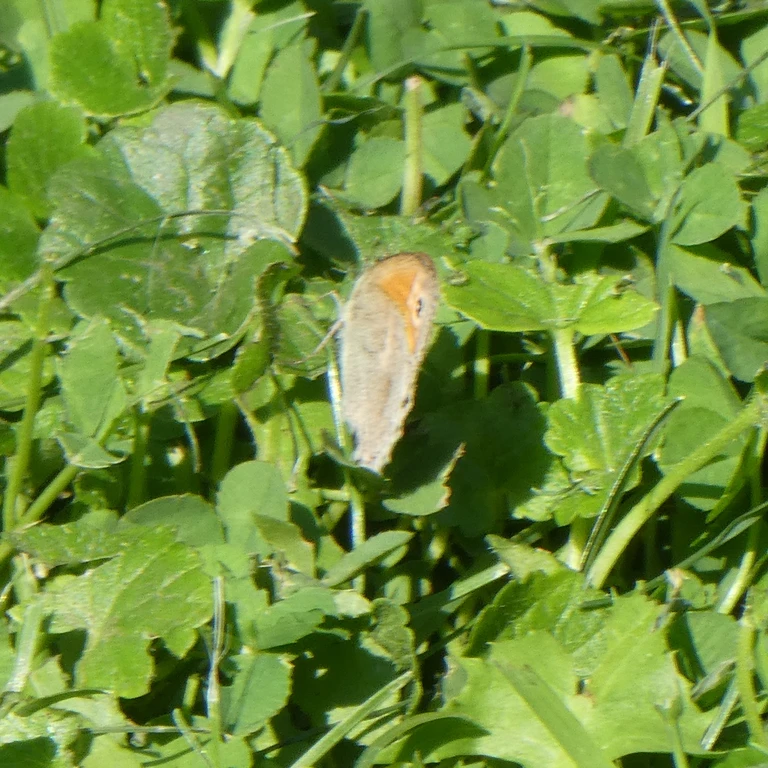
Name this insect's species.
Coenonympha pamphilus
